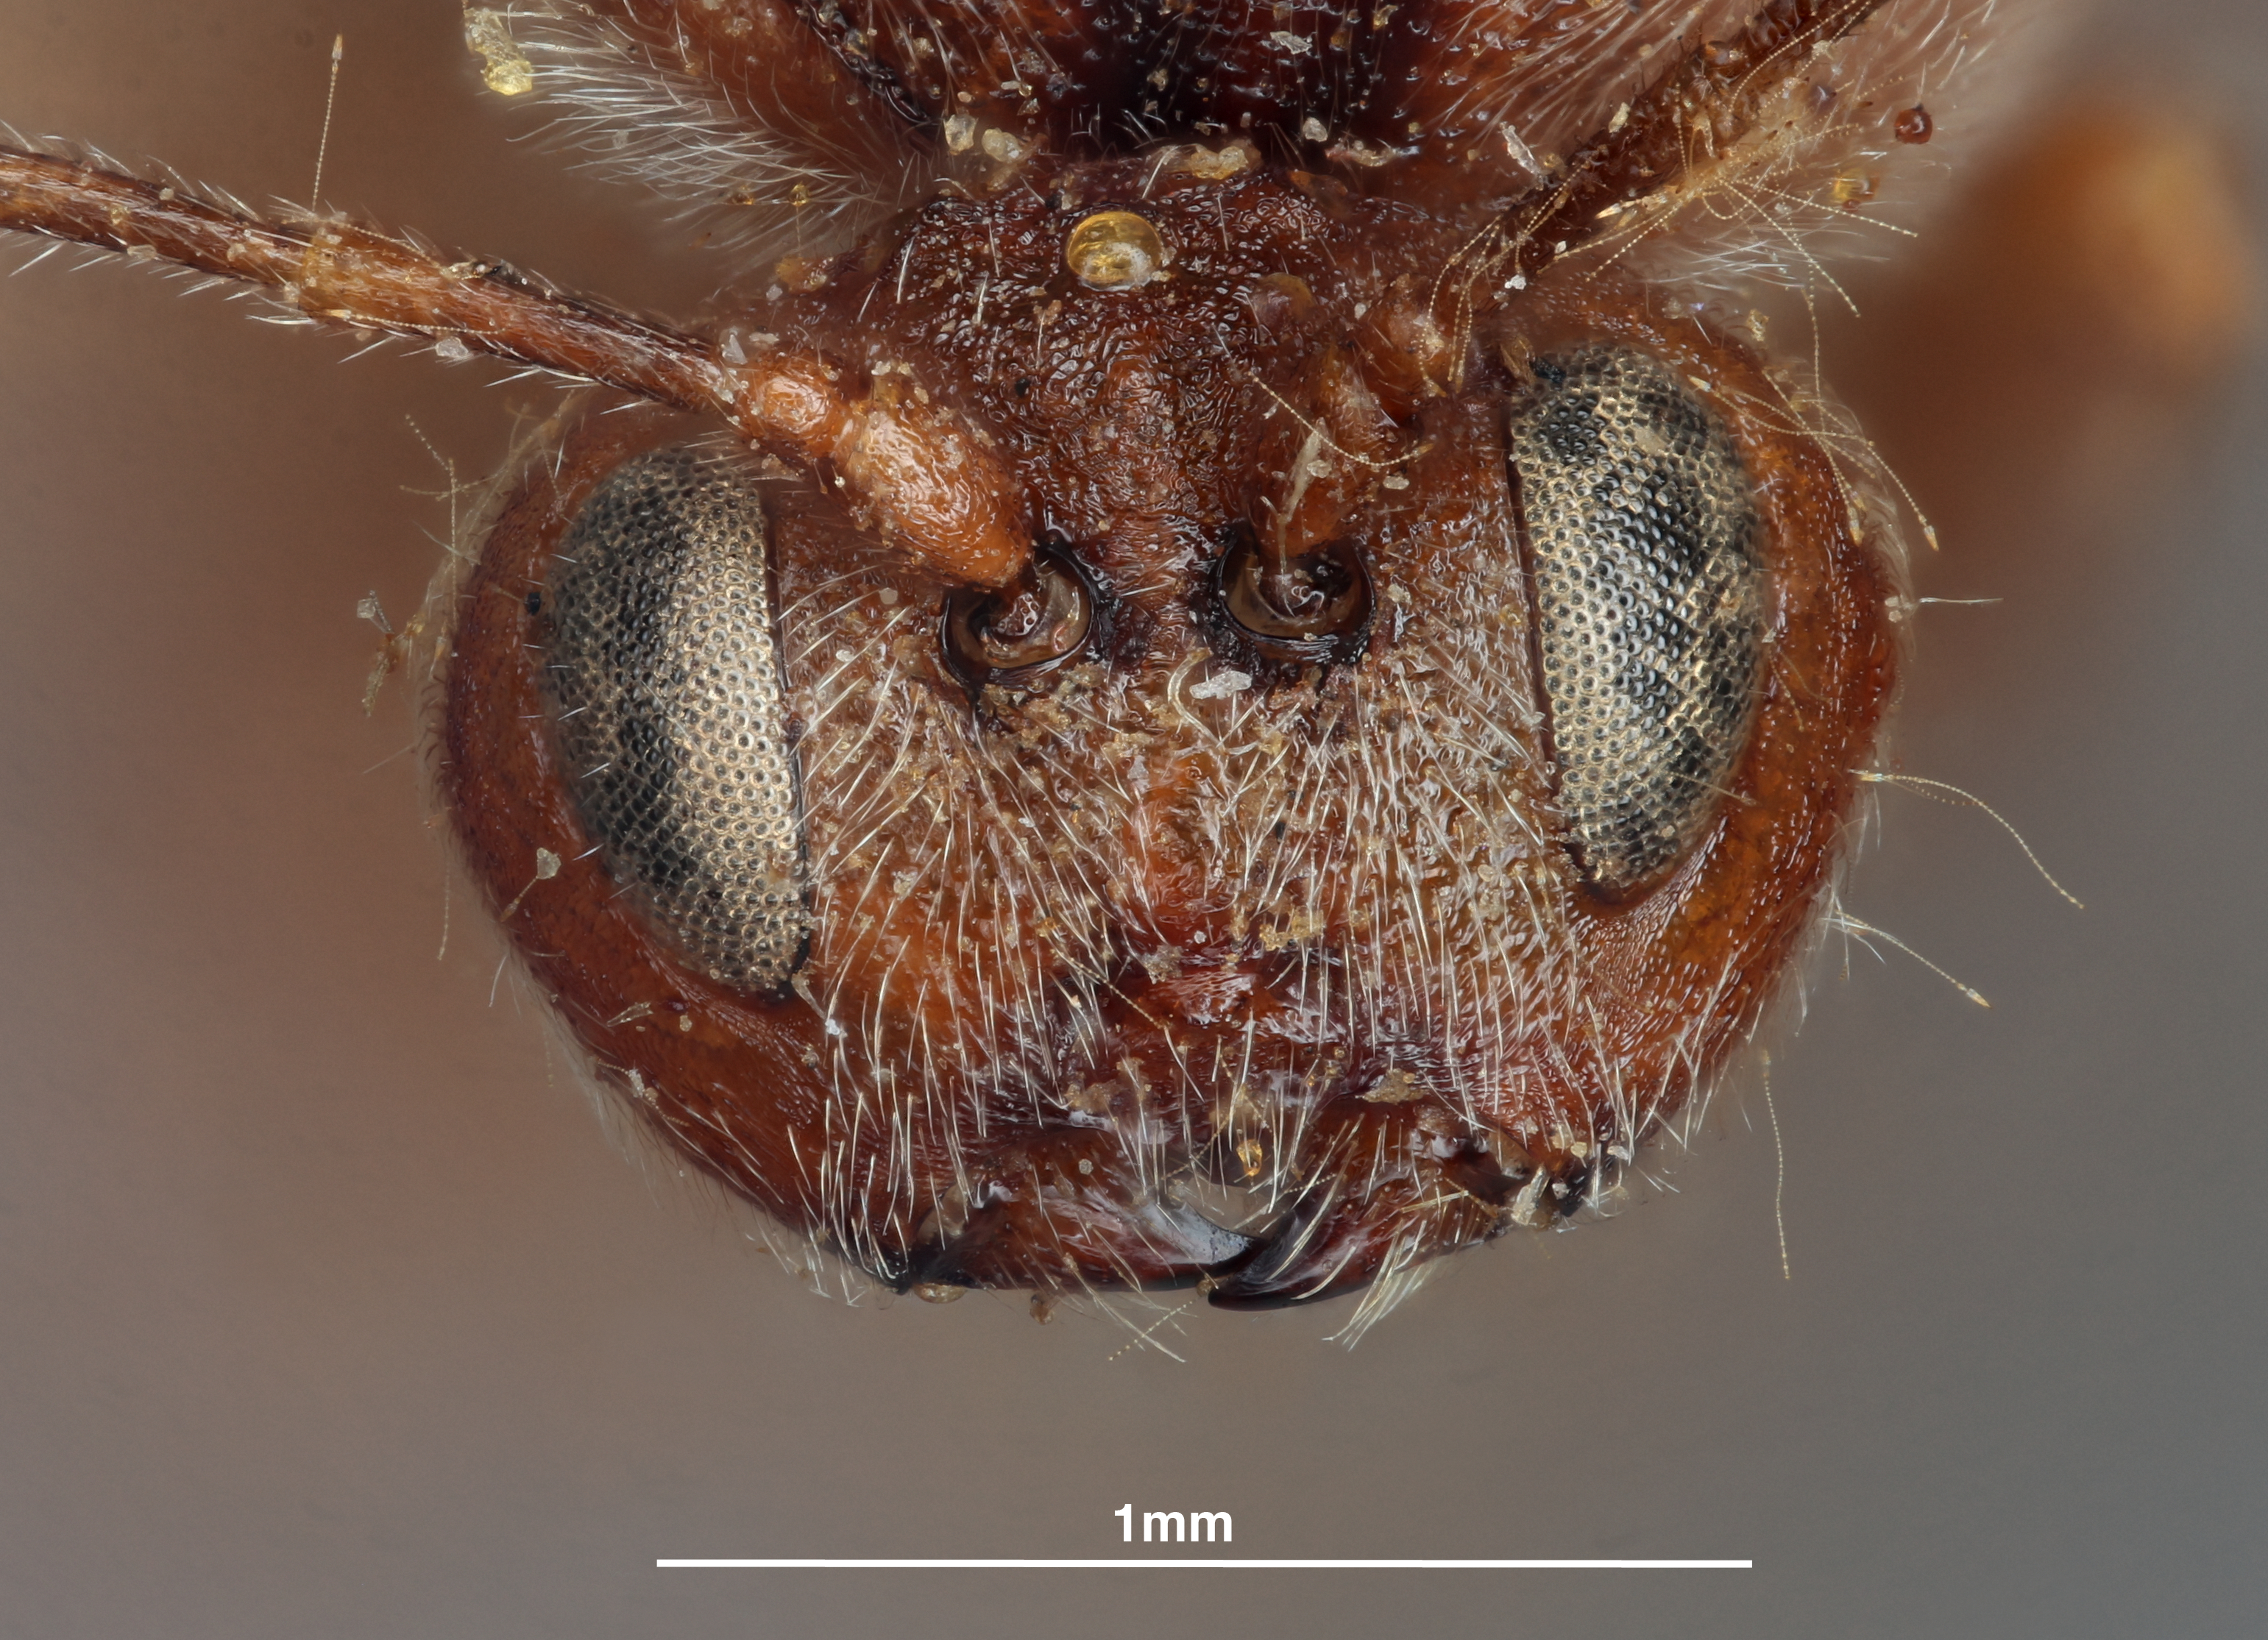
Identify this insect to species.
Holcaspis rubens
